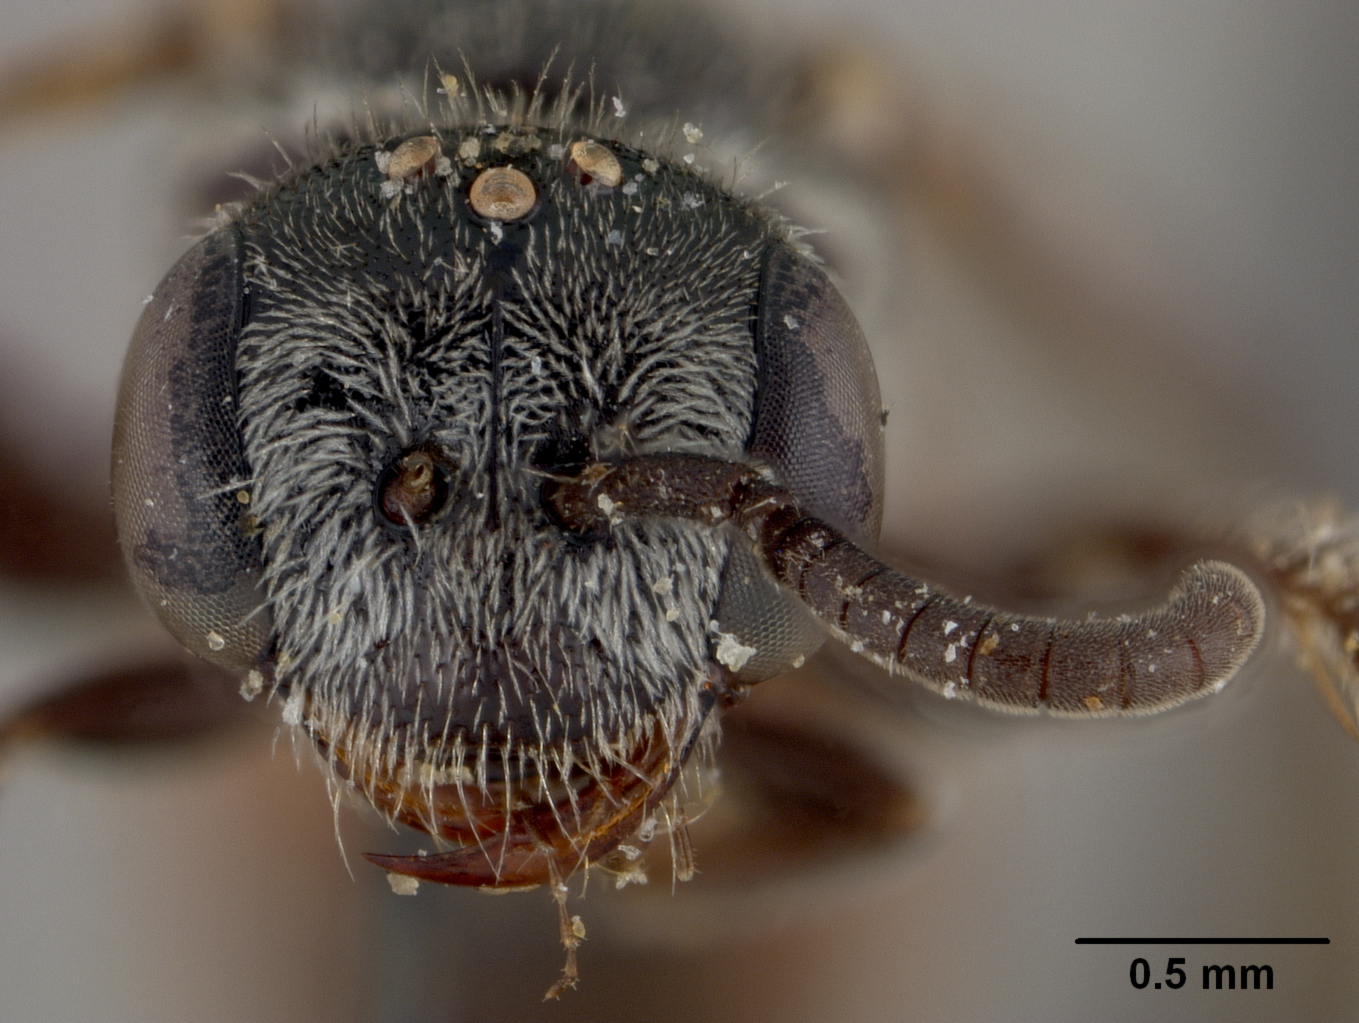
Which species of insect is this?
Sphecodes exaltus
